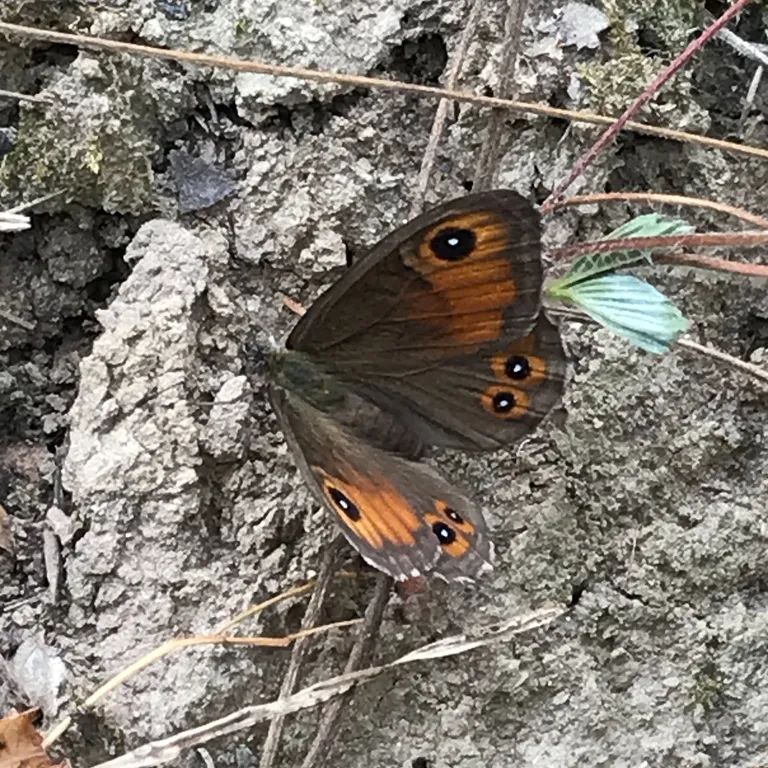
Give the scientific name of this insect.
Lasiommata maera (also Pararge maera)
